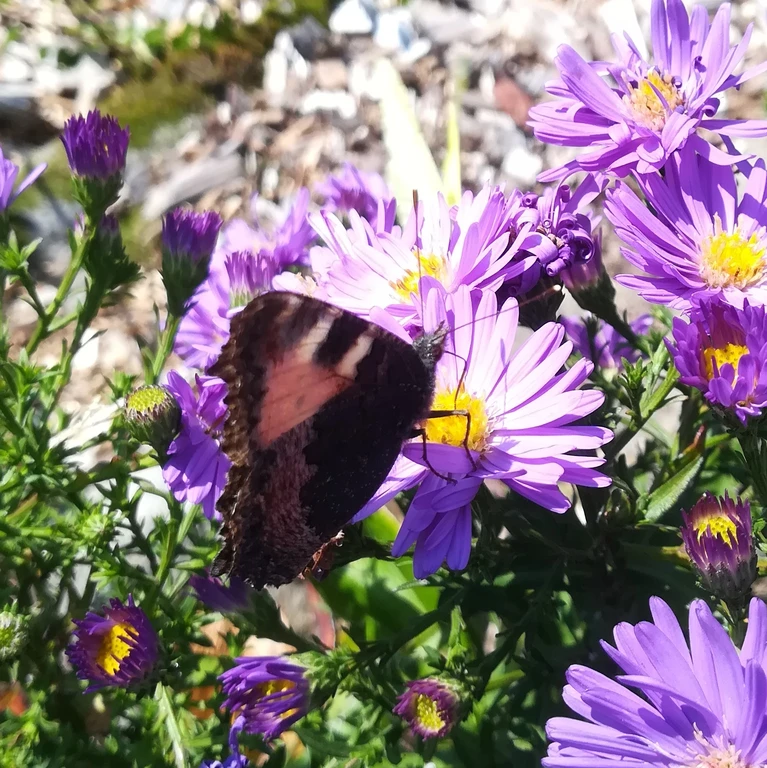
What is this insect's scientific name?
Aglais urticae
